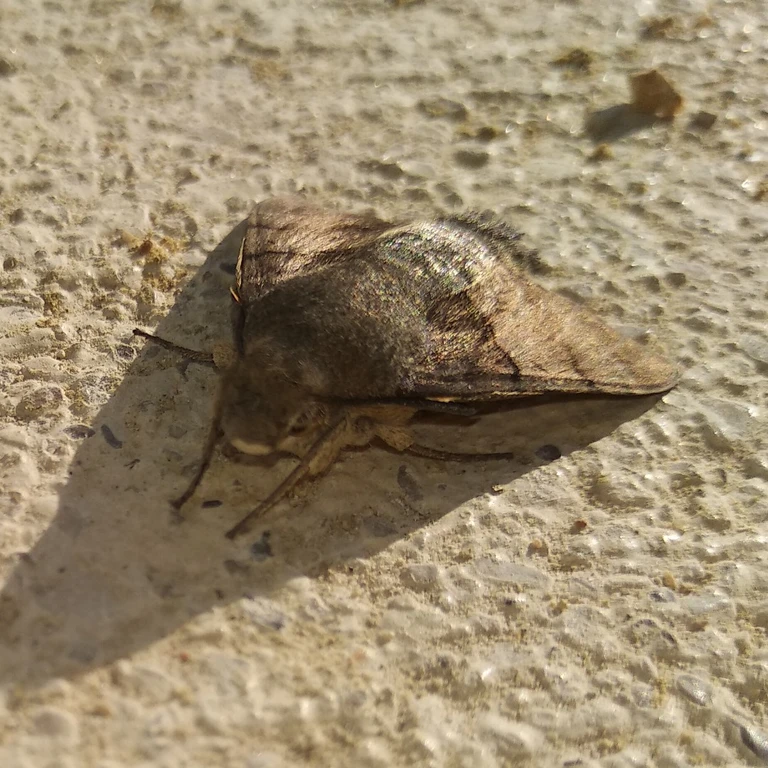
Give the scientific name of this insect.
Macroglossum stellatarum
